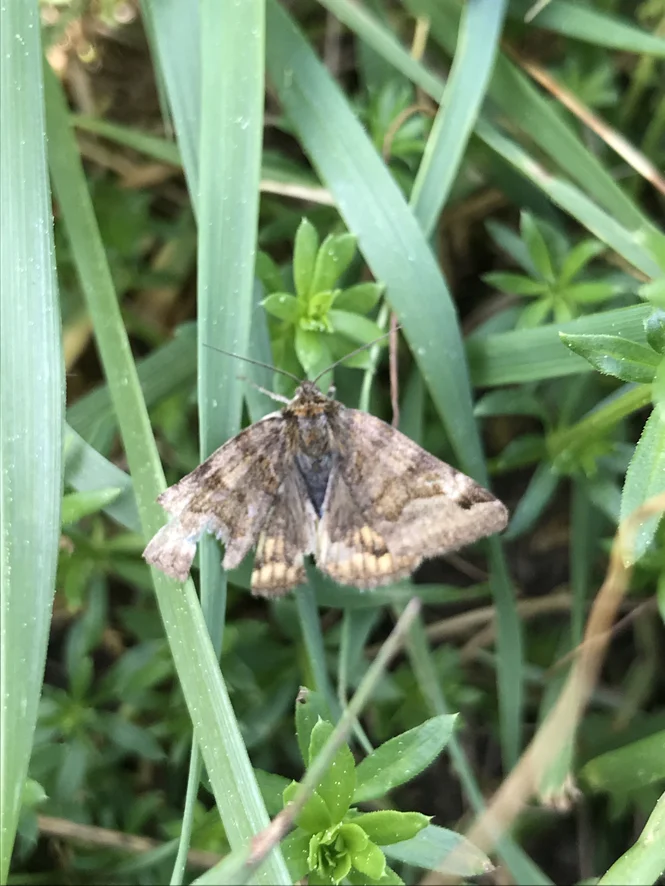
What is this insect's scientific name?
Euclidia glyphica
